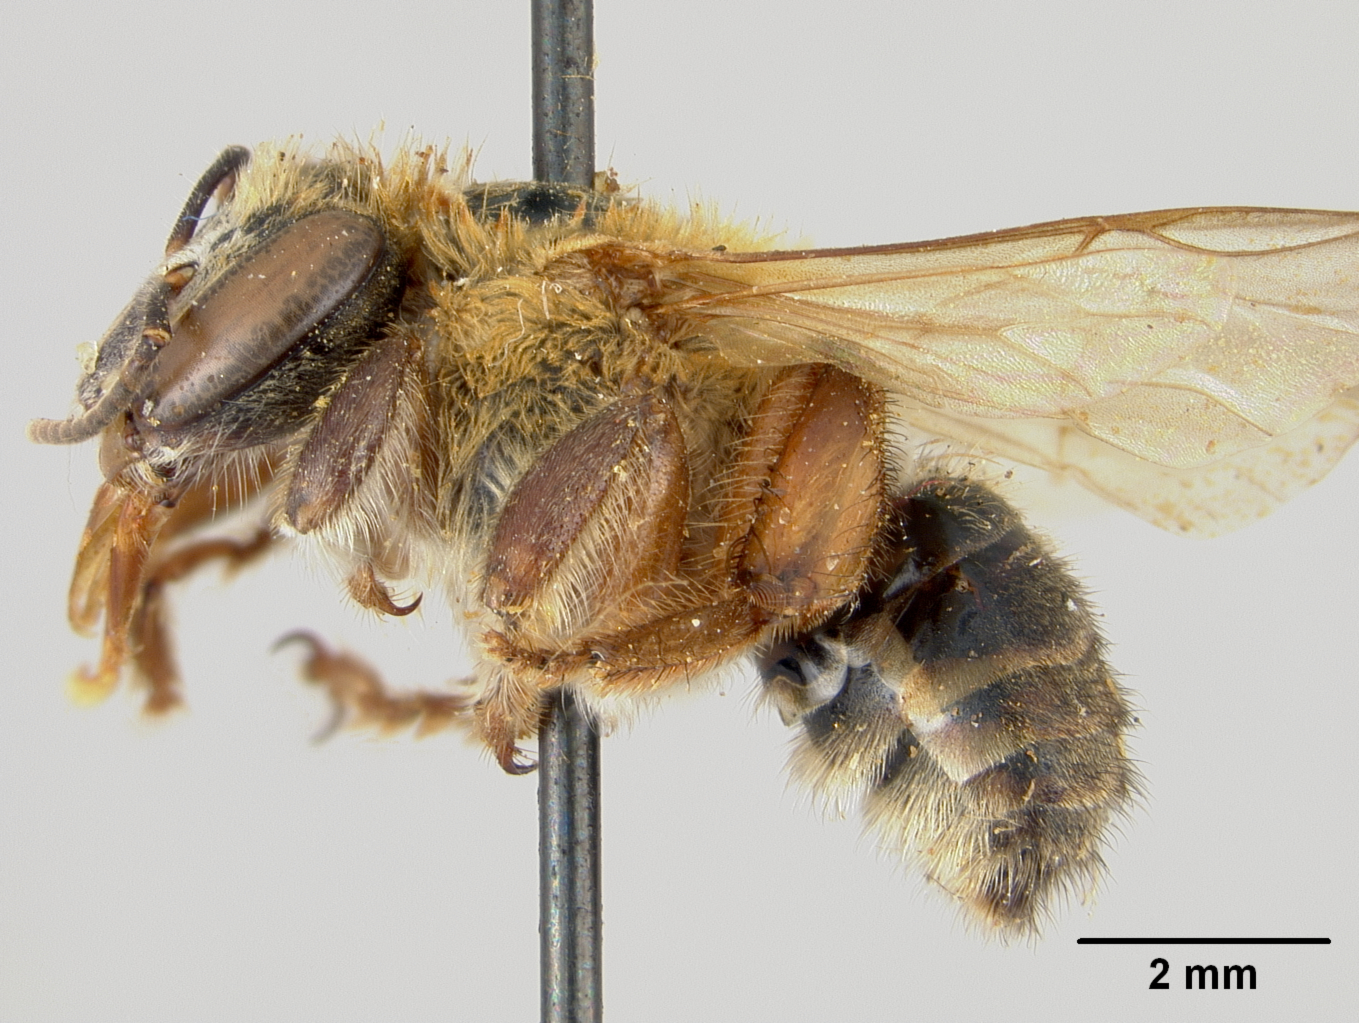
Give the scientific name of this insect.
Melipona concinnula
